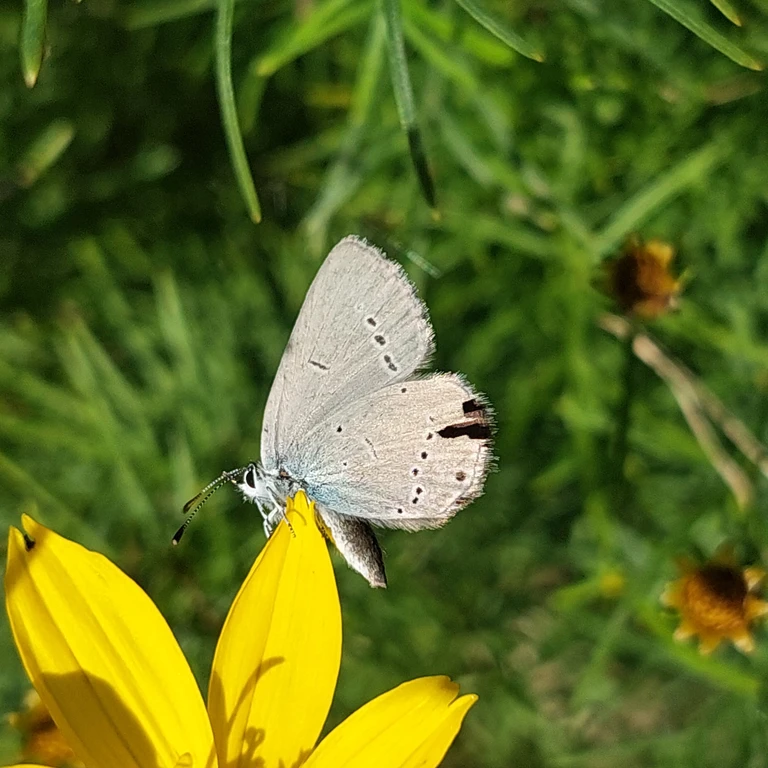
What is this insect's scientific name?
Cupido minimus
